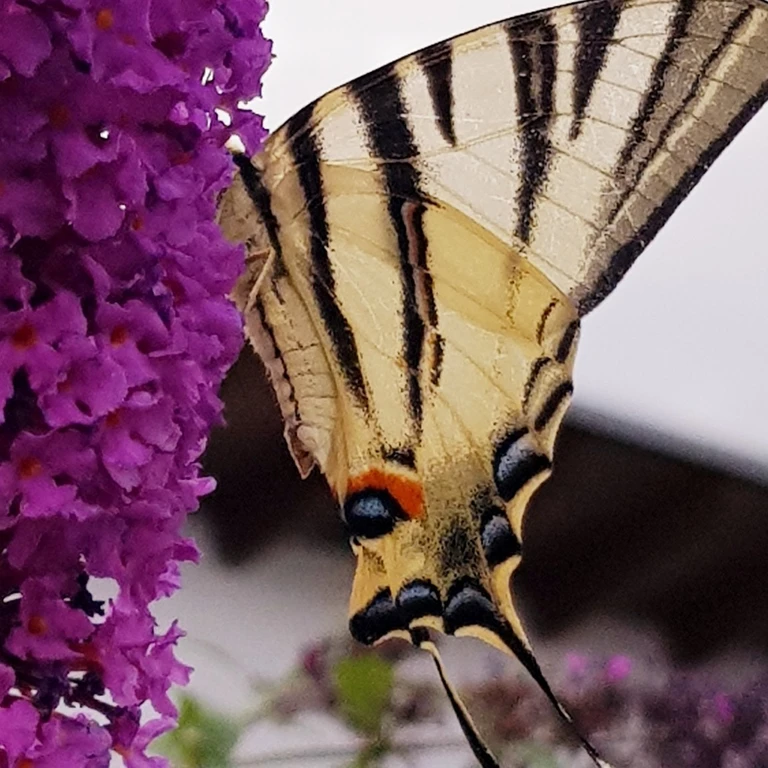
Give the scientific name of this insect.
Iphiclides podalirius
